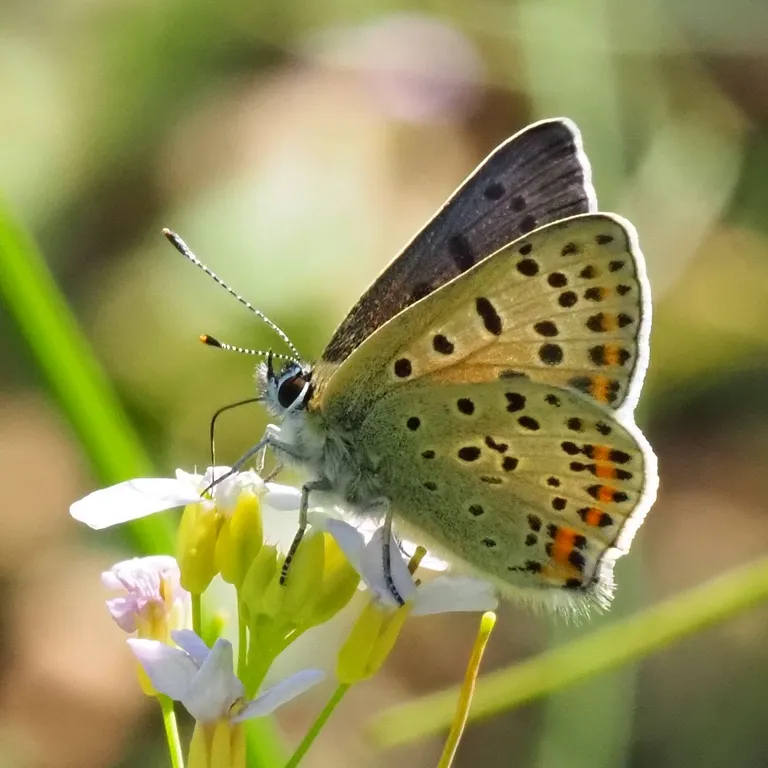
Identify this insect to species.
Lycaena tityrus (also Loweia tityrus)
